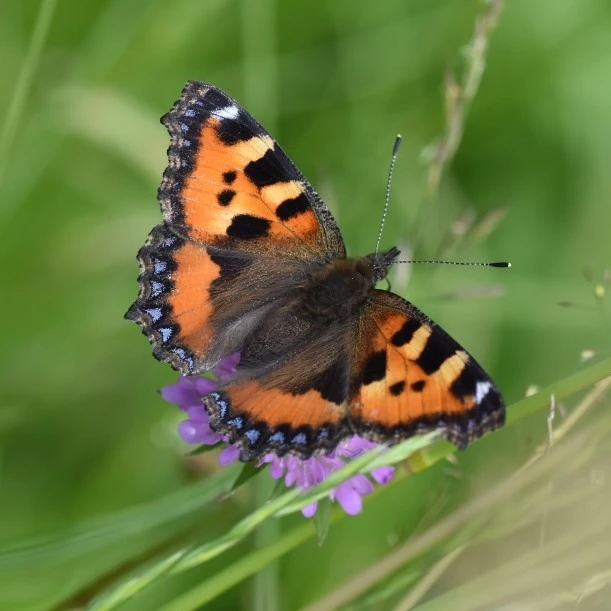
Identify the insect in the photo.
Aglais urticae
